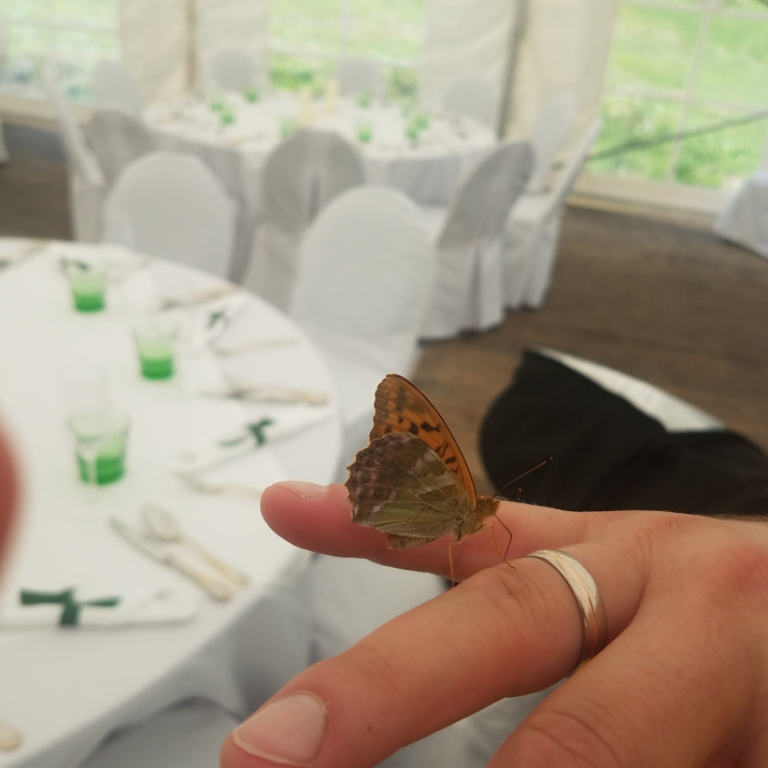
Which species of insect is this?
Argynnis paphia
